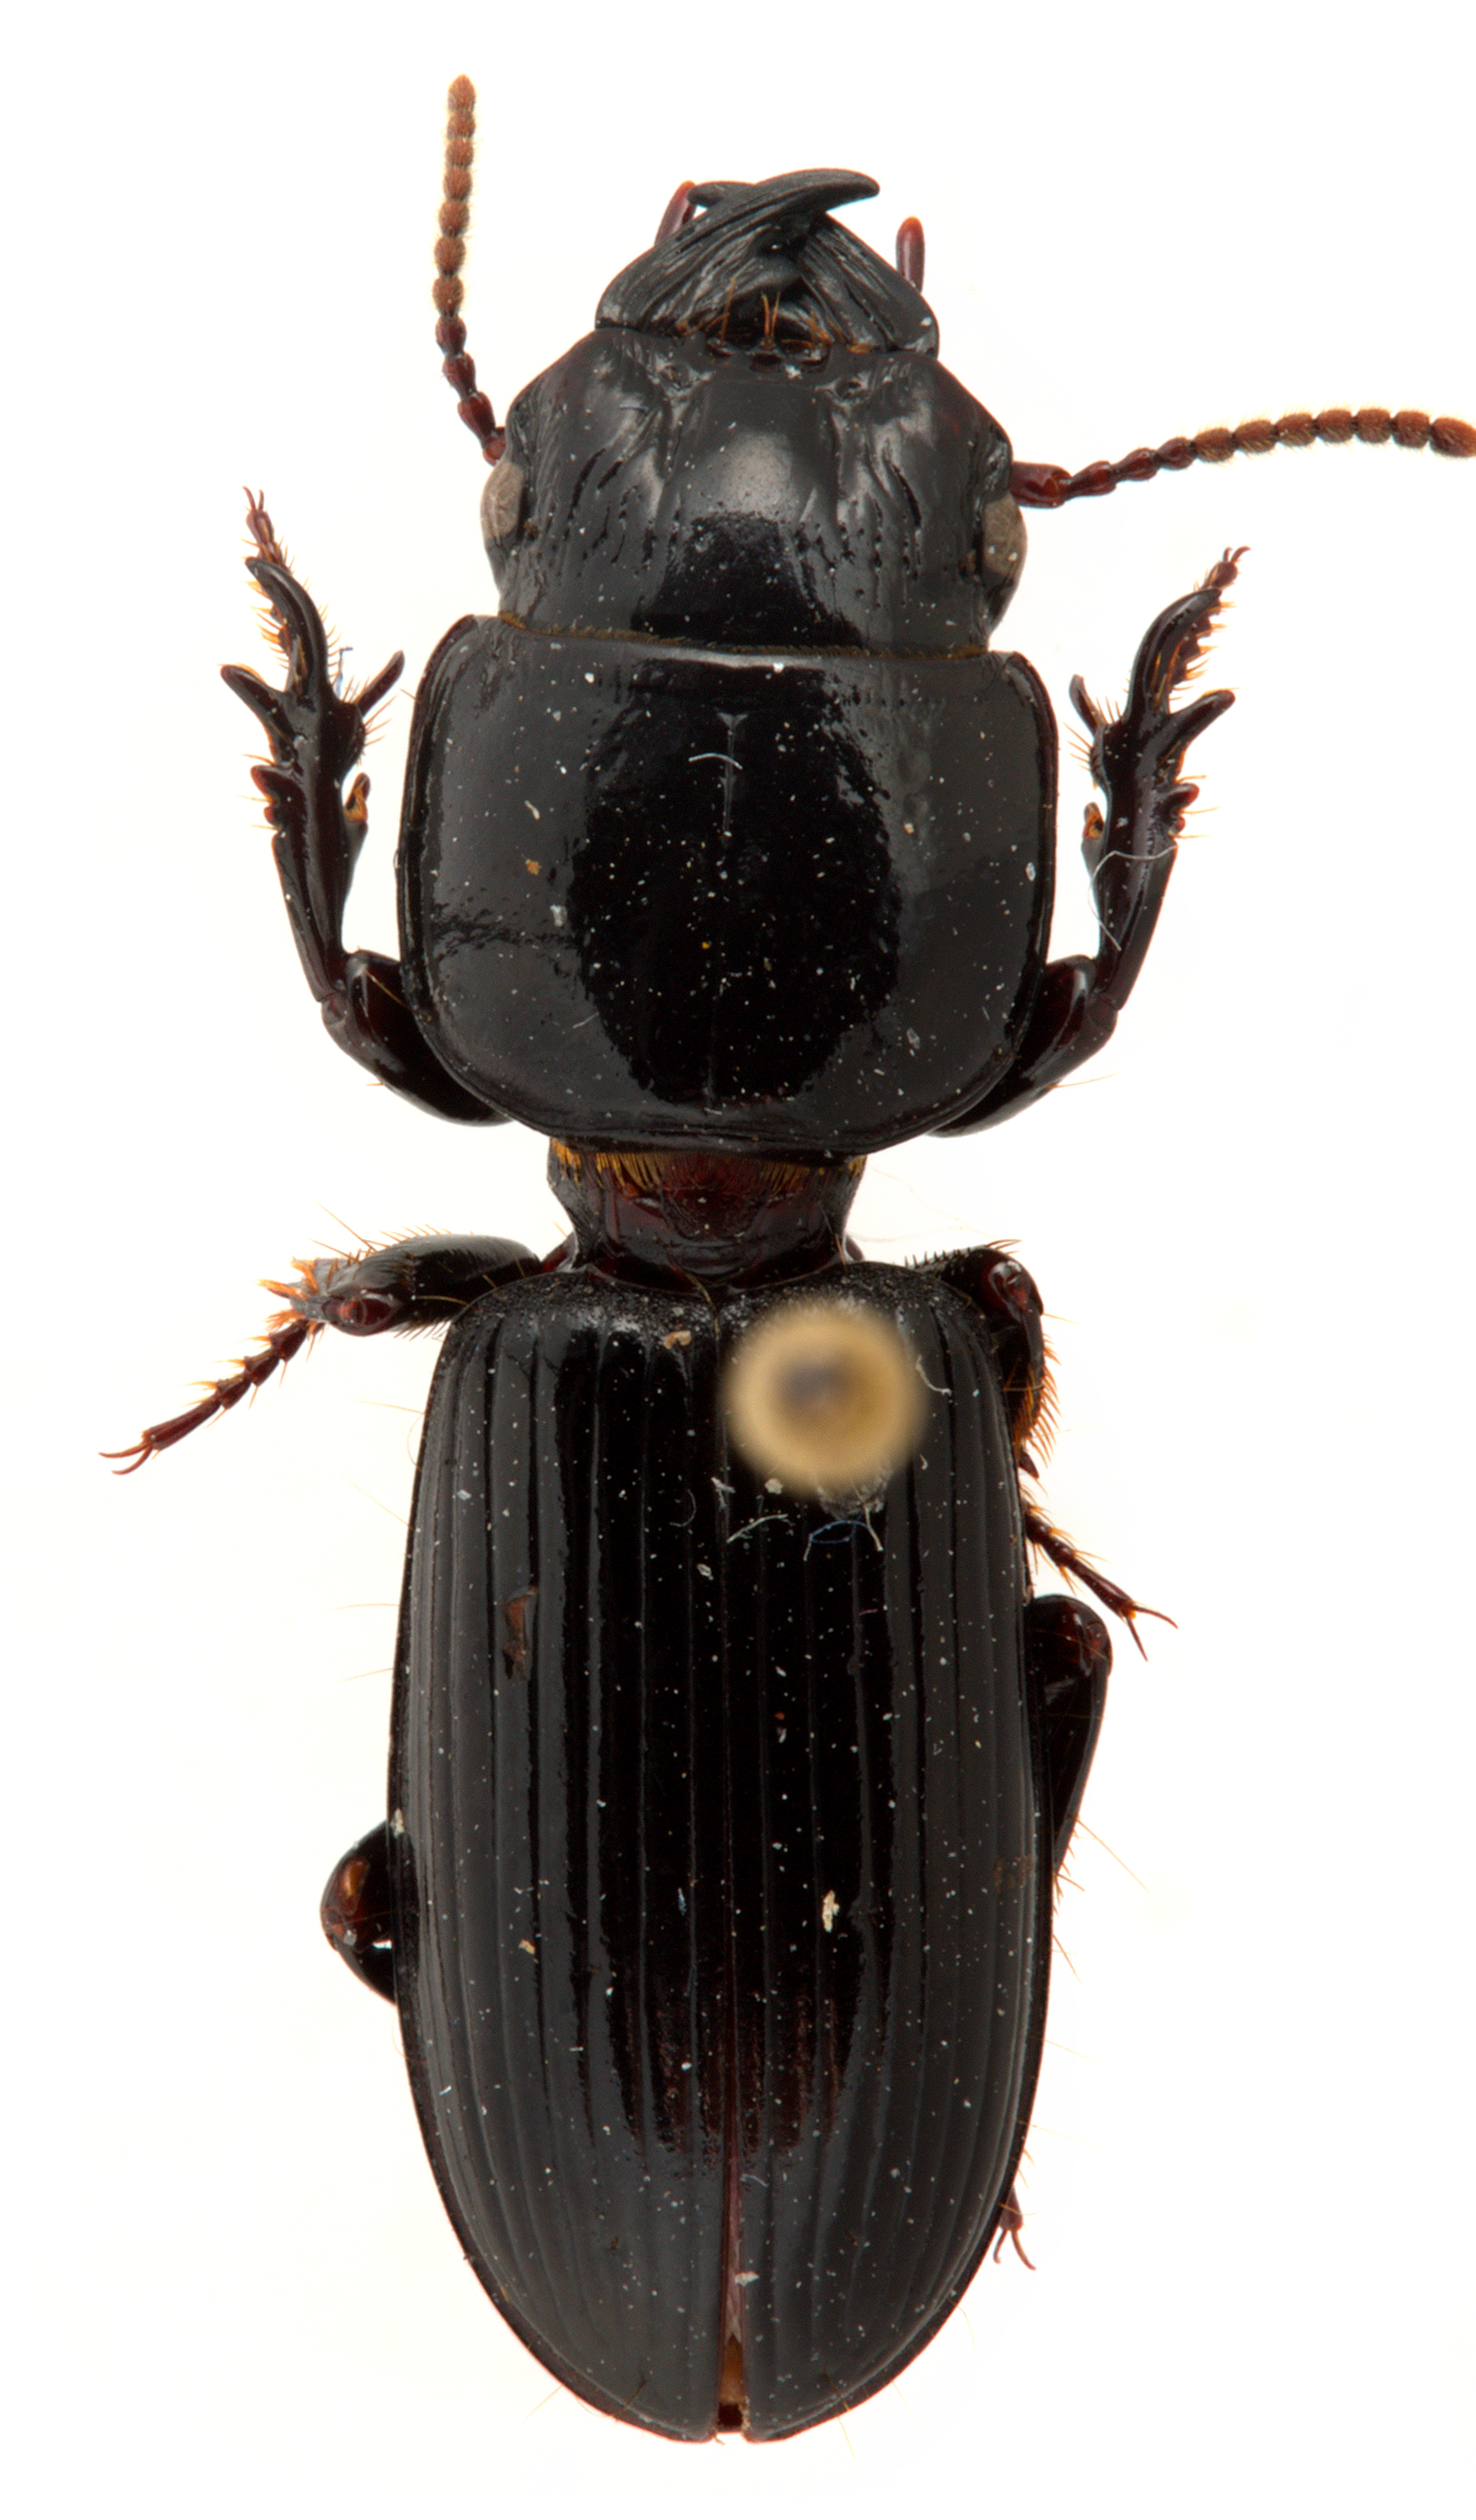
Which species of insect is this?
Distichus orientalis
